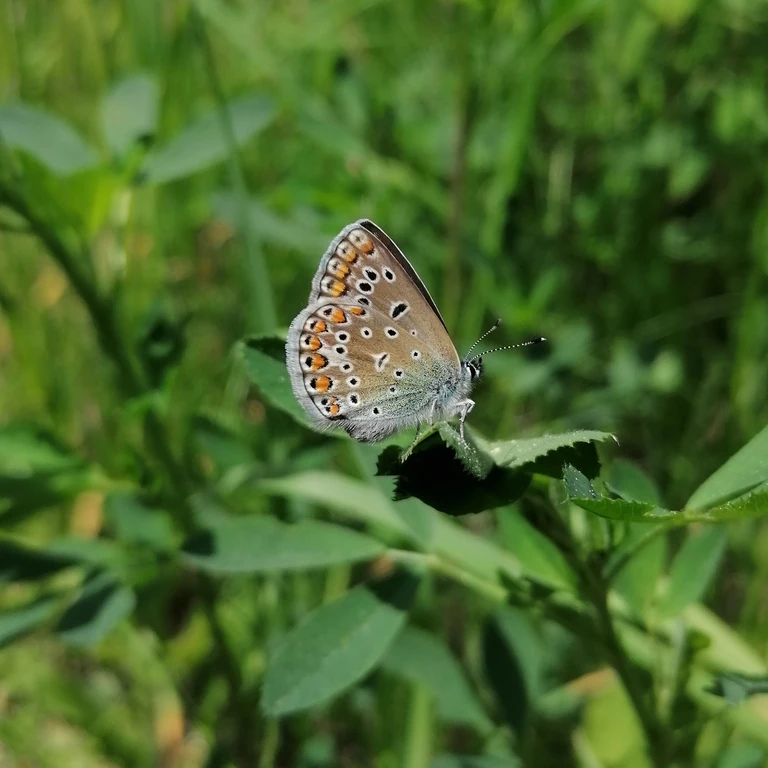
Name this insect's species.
Polyommatus icarus
